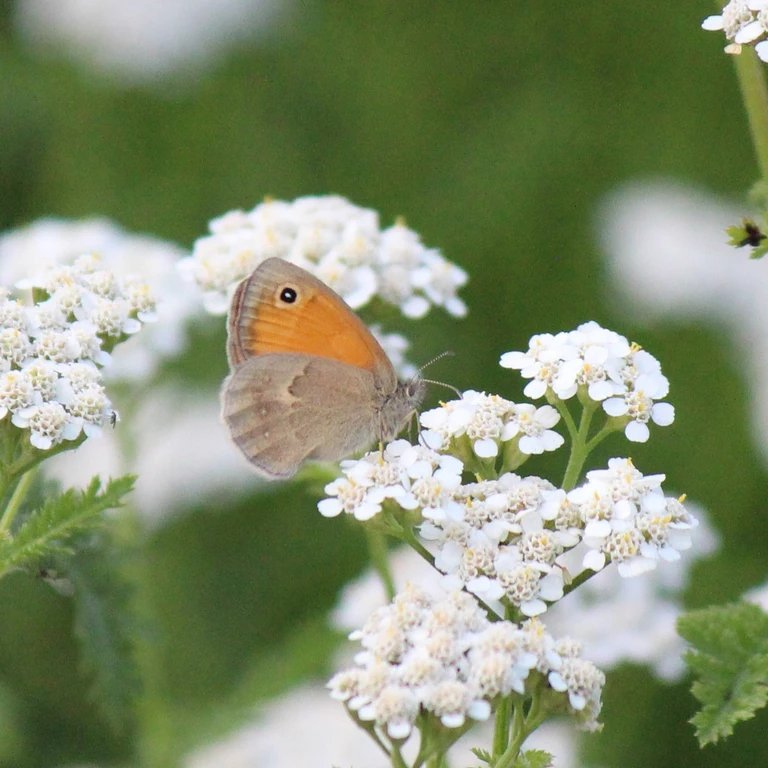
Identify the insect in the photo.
Coenonympha pamphilus
